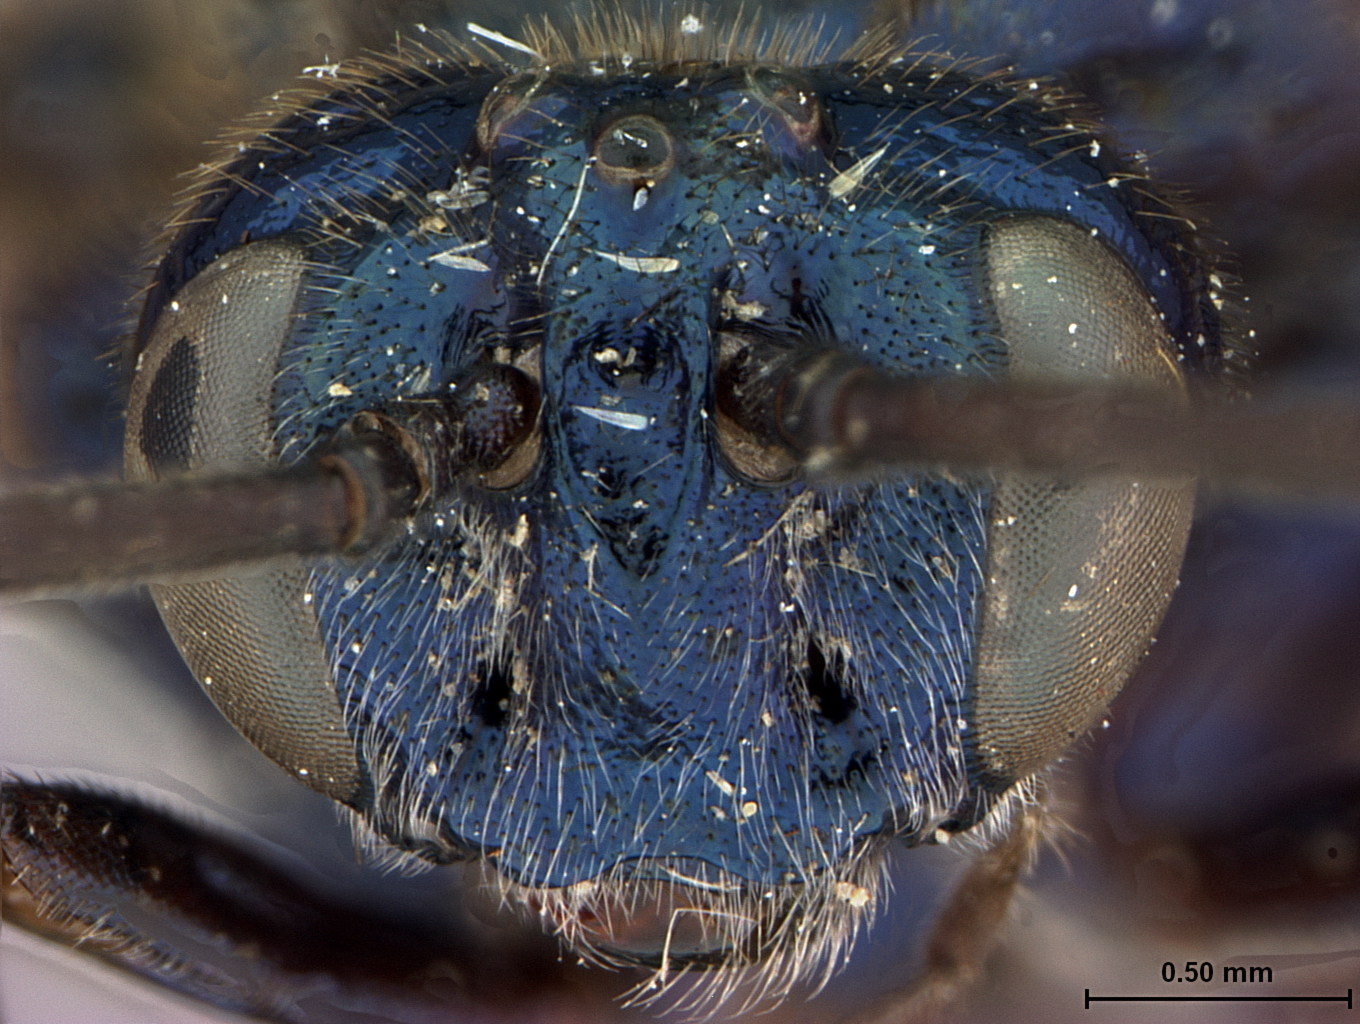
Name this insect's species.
Arge geei (also Grinda phorineoreuma)
